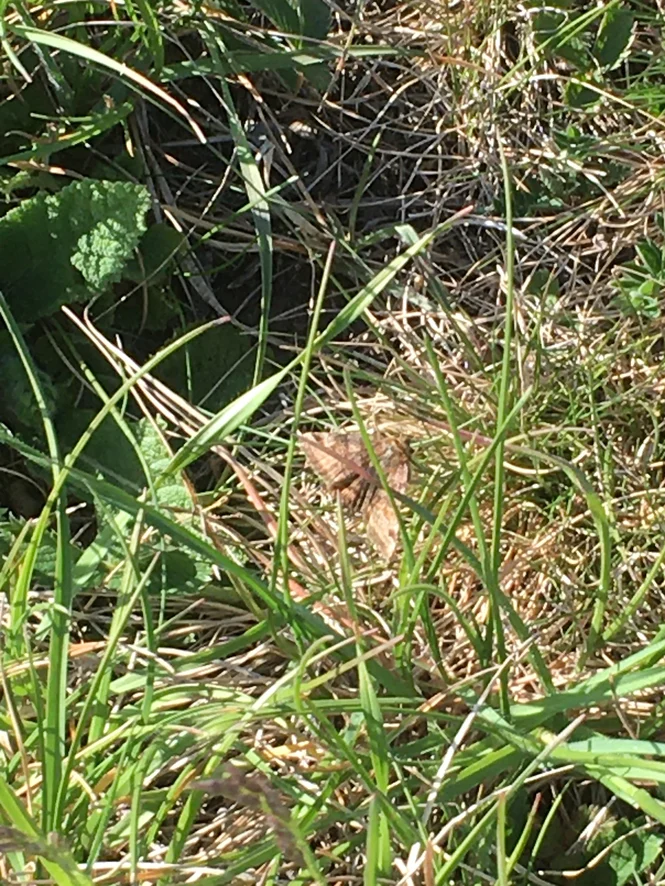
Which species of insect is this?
Euclidia glyphica
